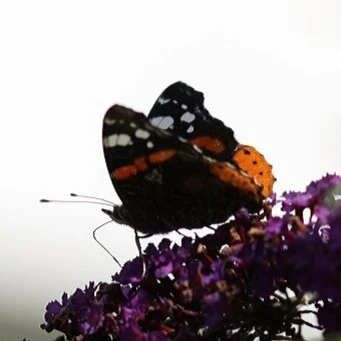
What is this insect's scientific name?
Vanessa atalanta
